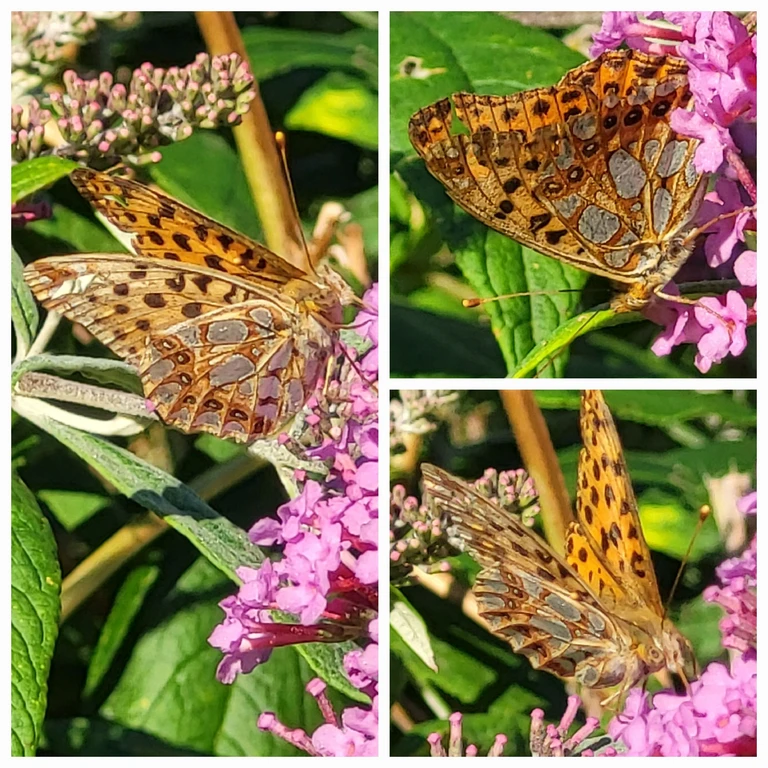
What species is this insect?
Issoria lathonia
